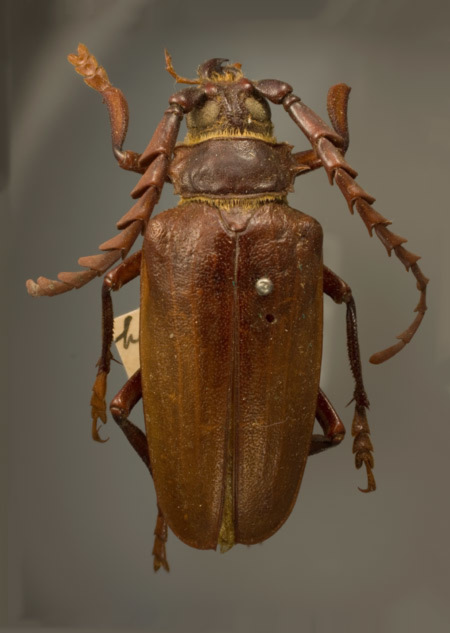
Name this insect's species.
Prionus californicus (also Prionus humeralis)
